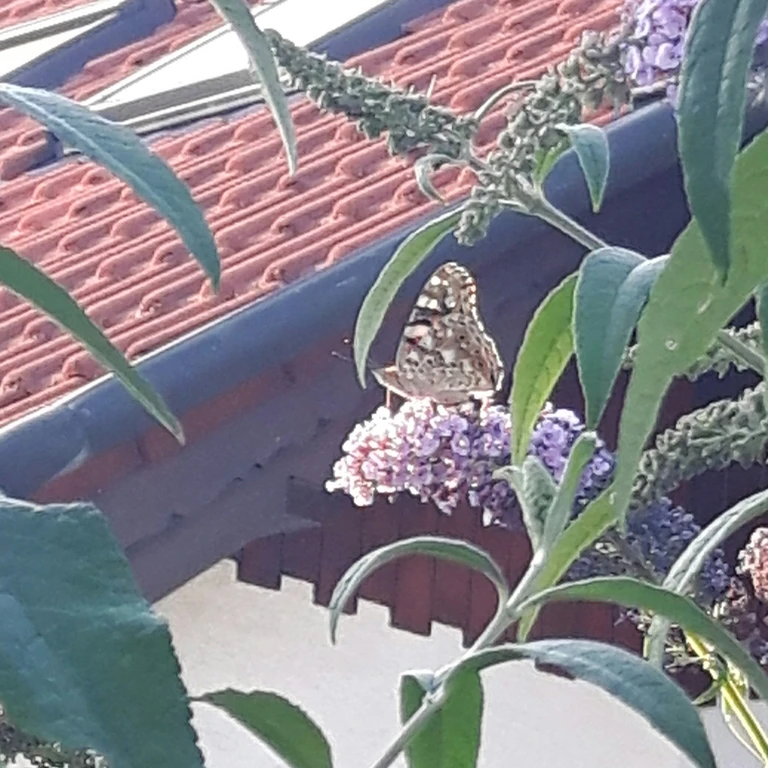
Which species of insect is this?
Vanessa cardui
